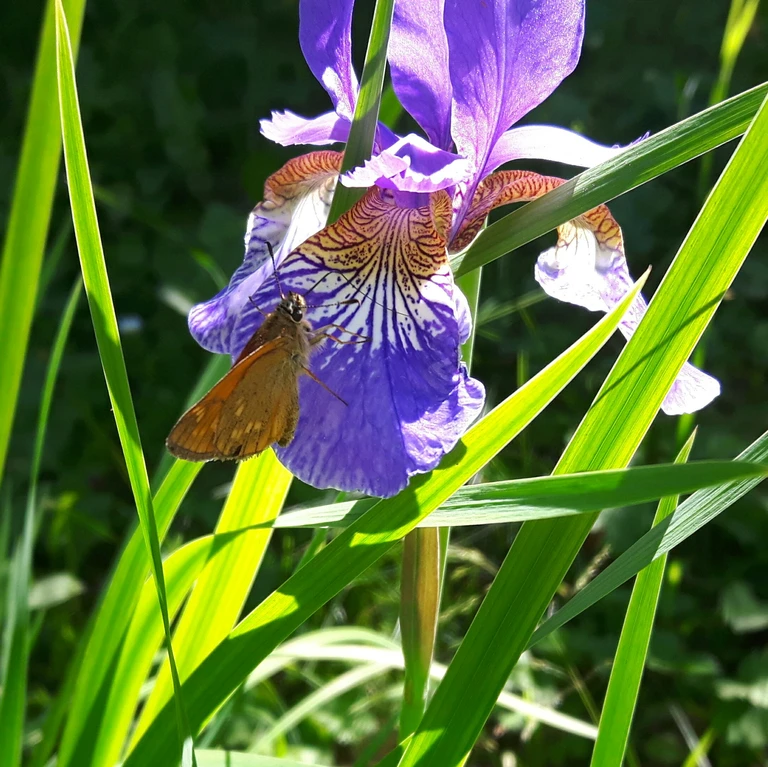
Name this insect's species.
Ochlodes sylvanus (also Ochlodes venata)
